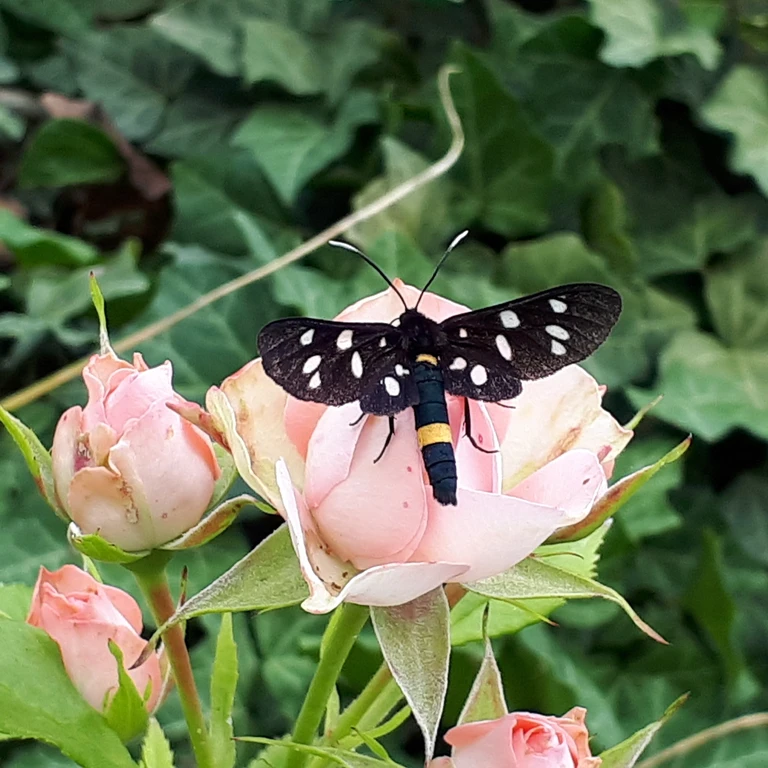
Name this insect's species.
Amata phegea
